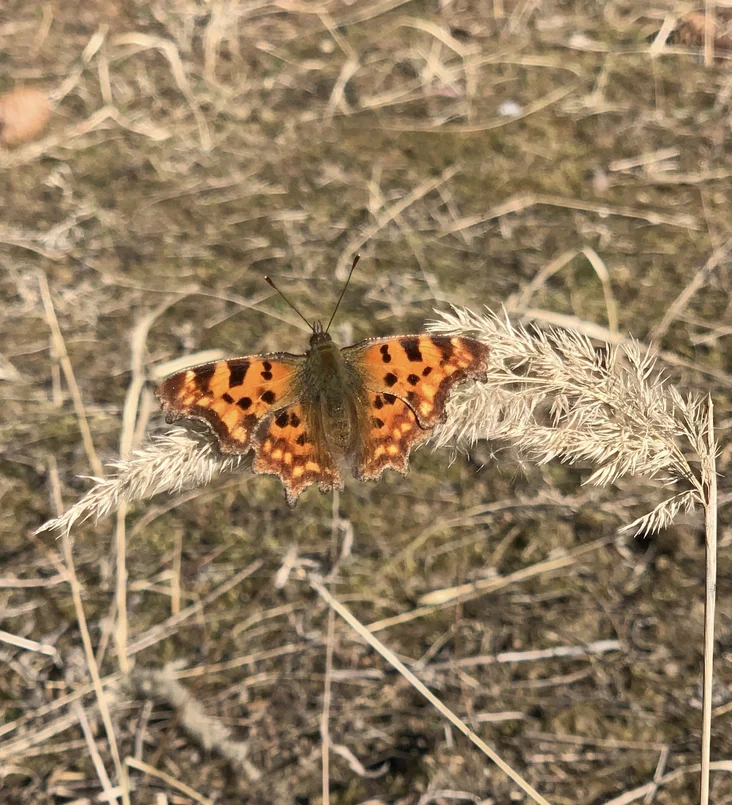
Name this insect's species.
Polygonia c-album
